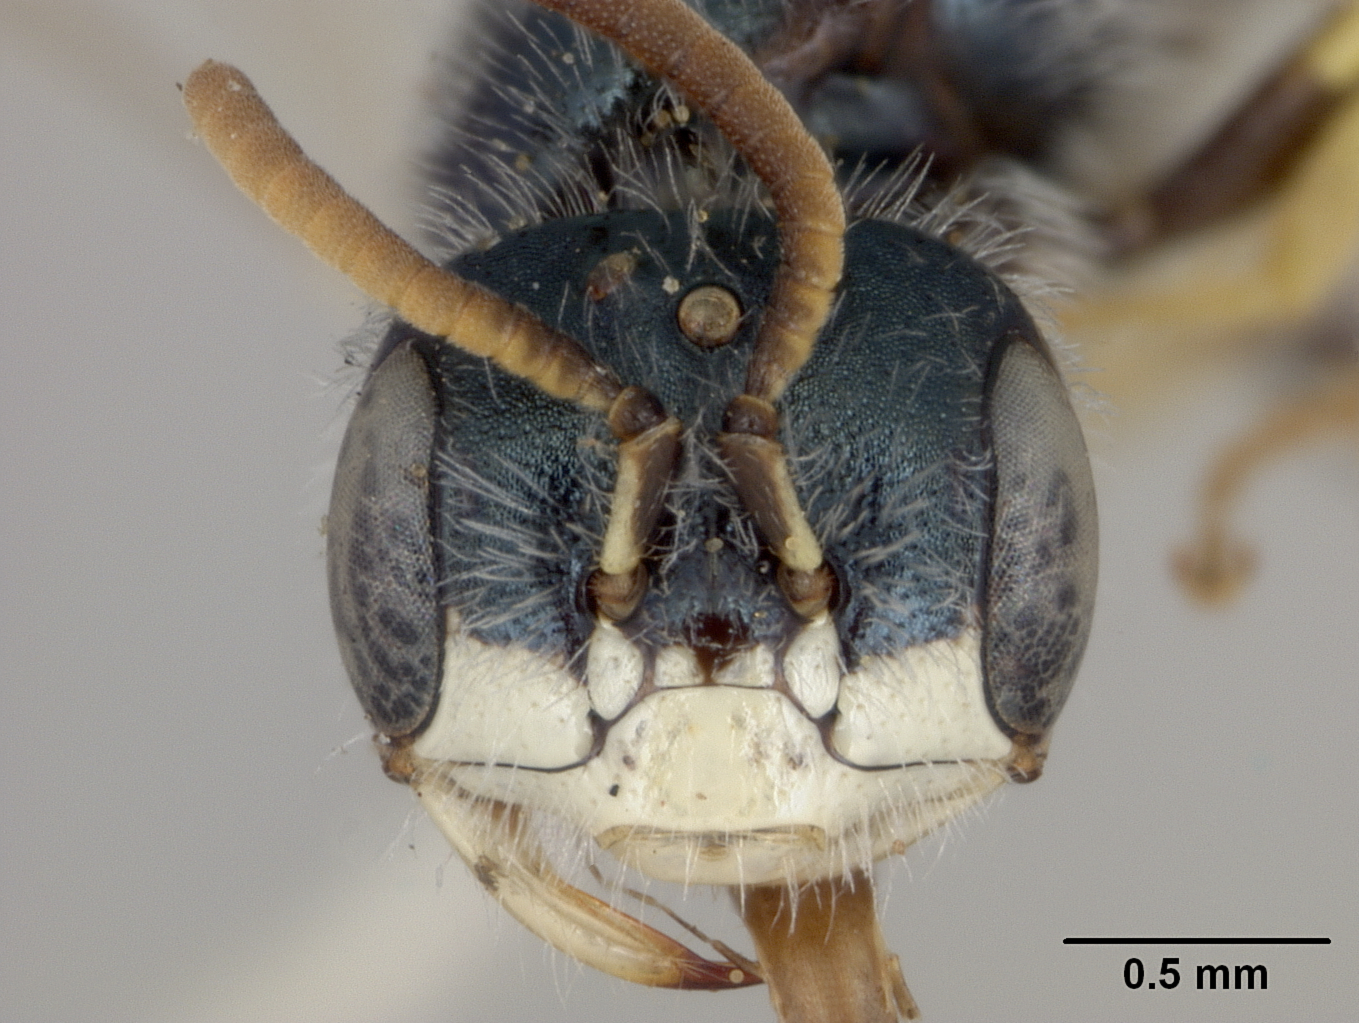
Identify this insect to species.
Perdita mohavensis
